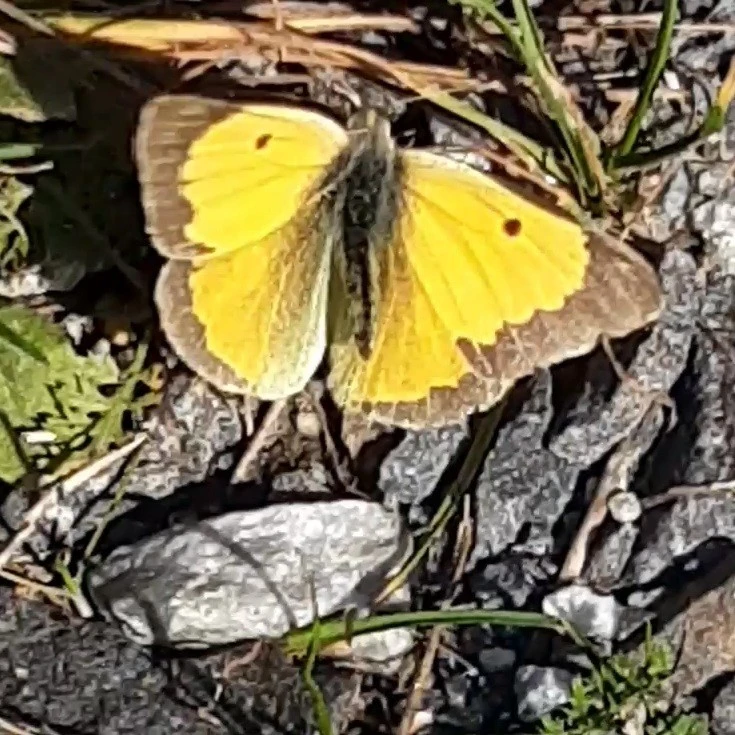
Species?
Colias croceus
